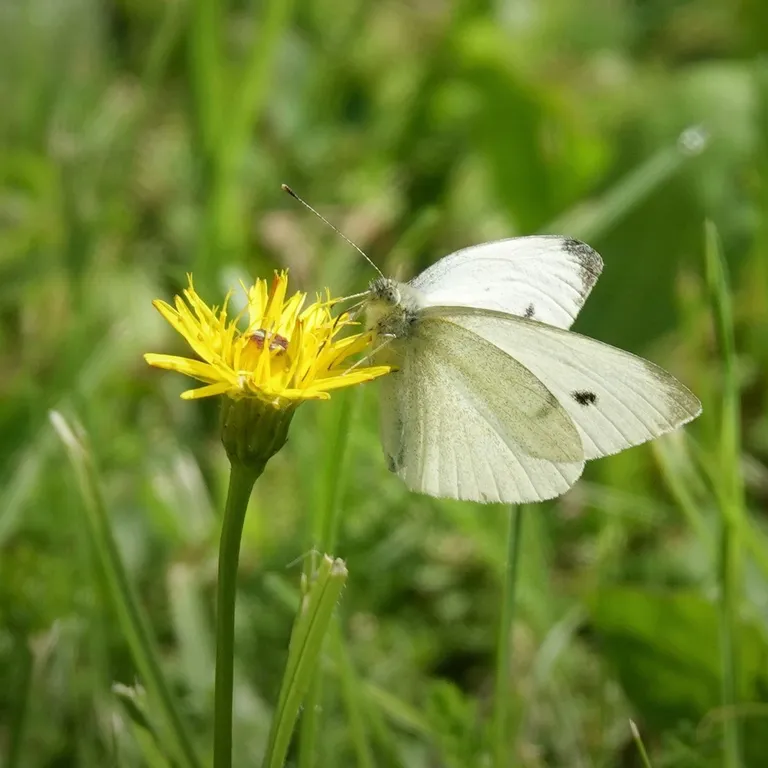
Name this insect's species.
Pieris rapae
